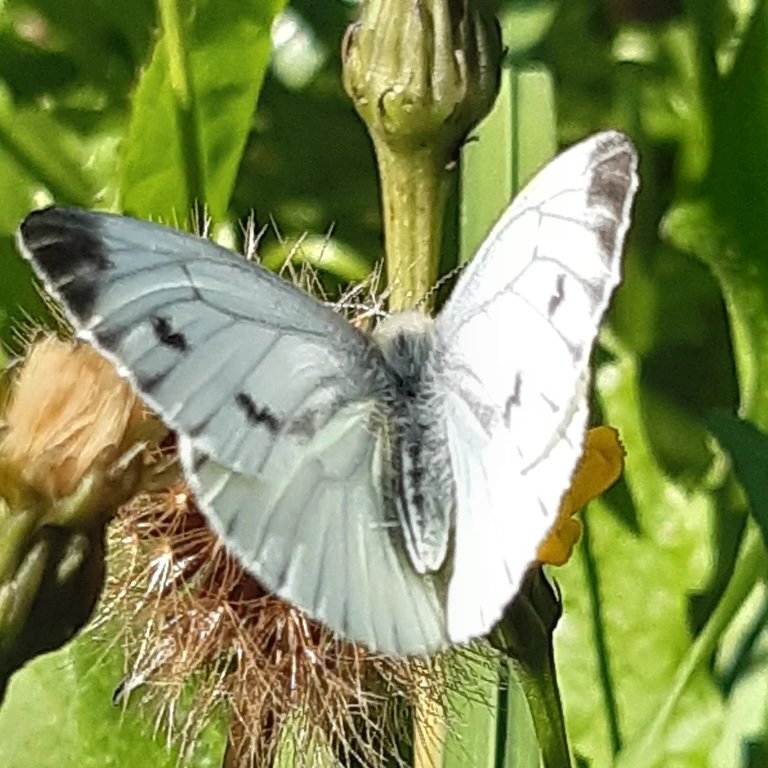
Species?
Pieris napi
